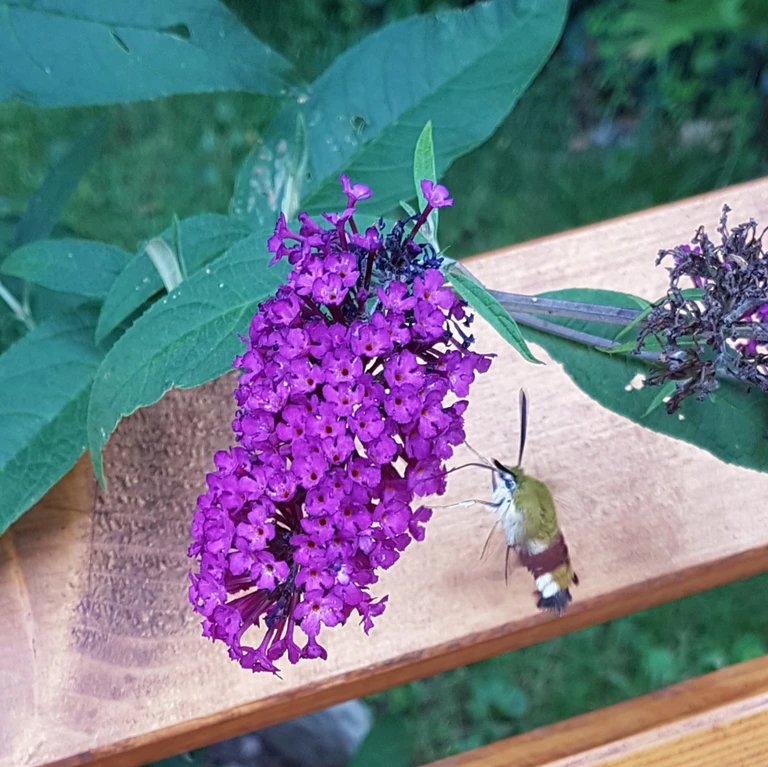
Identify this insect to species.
Hemaris fuciformis
